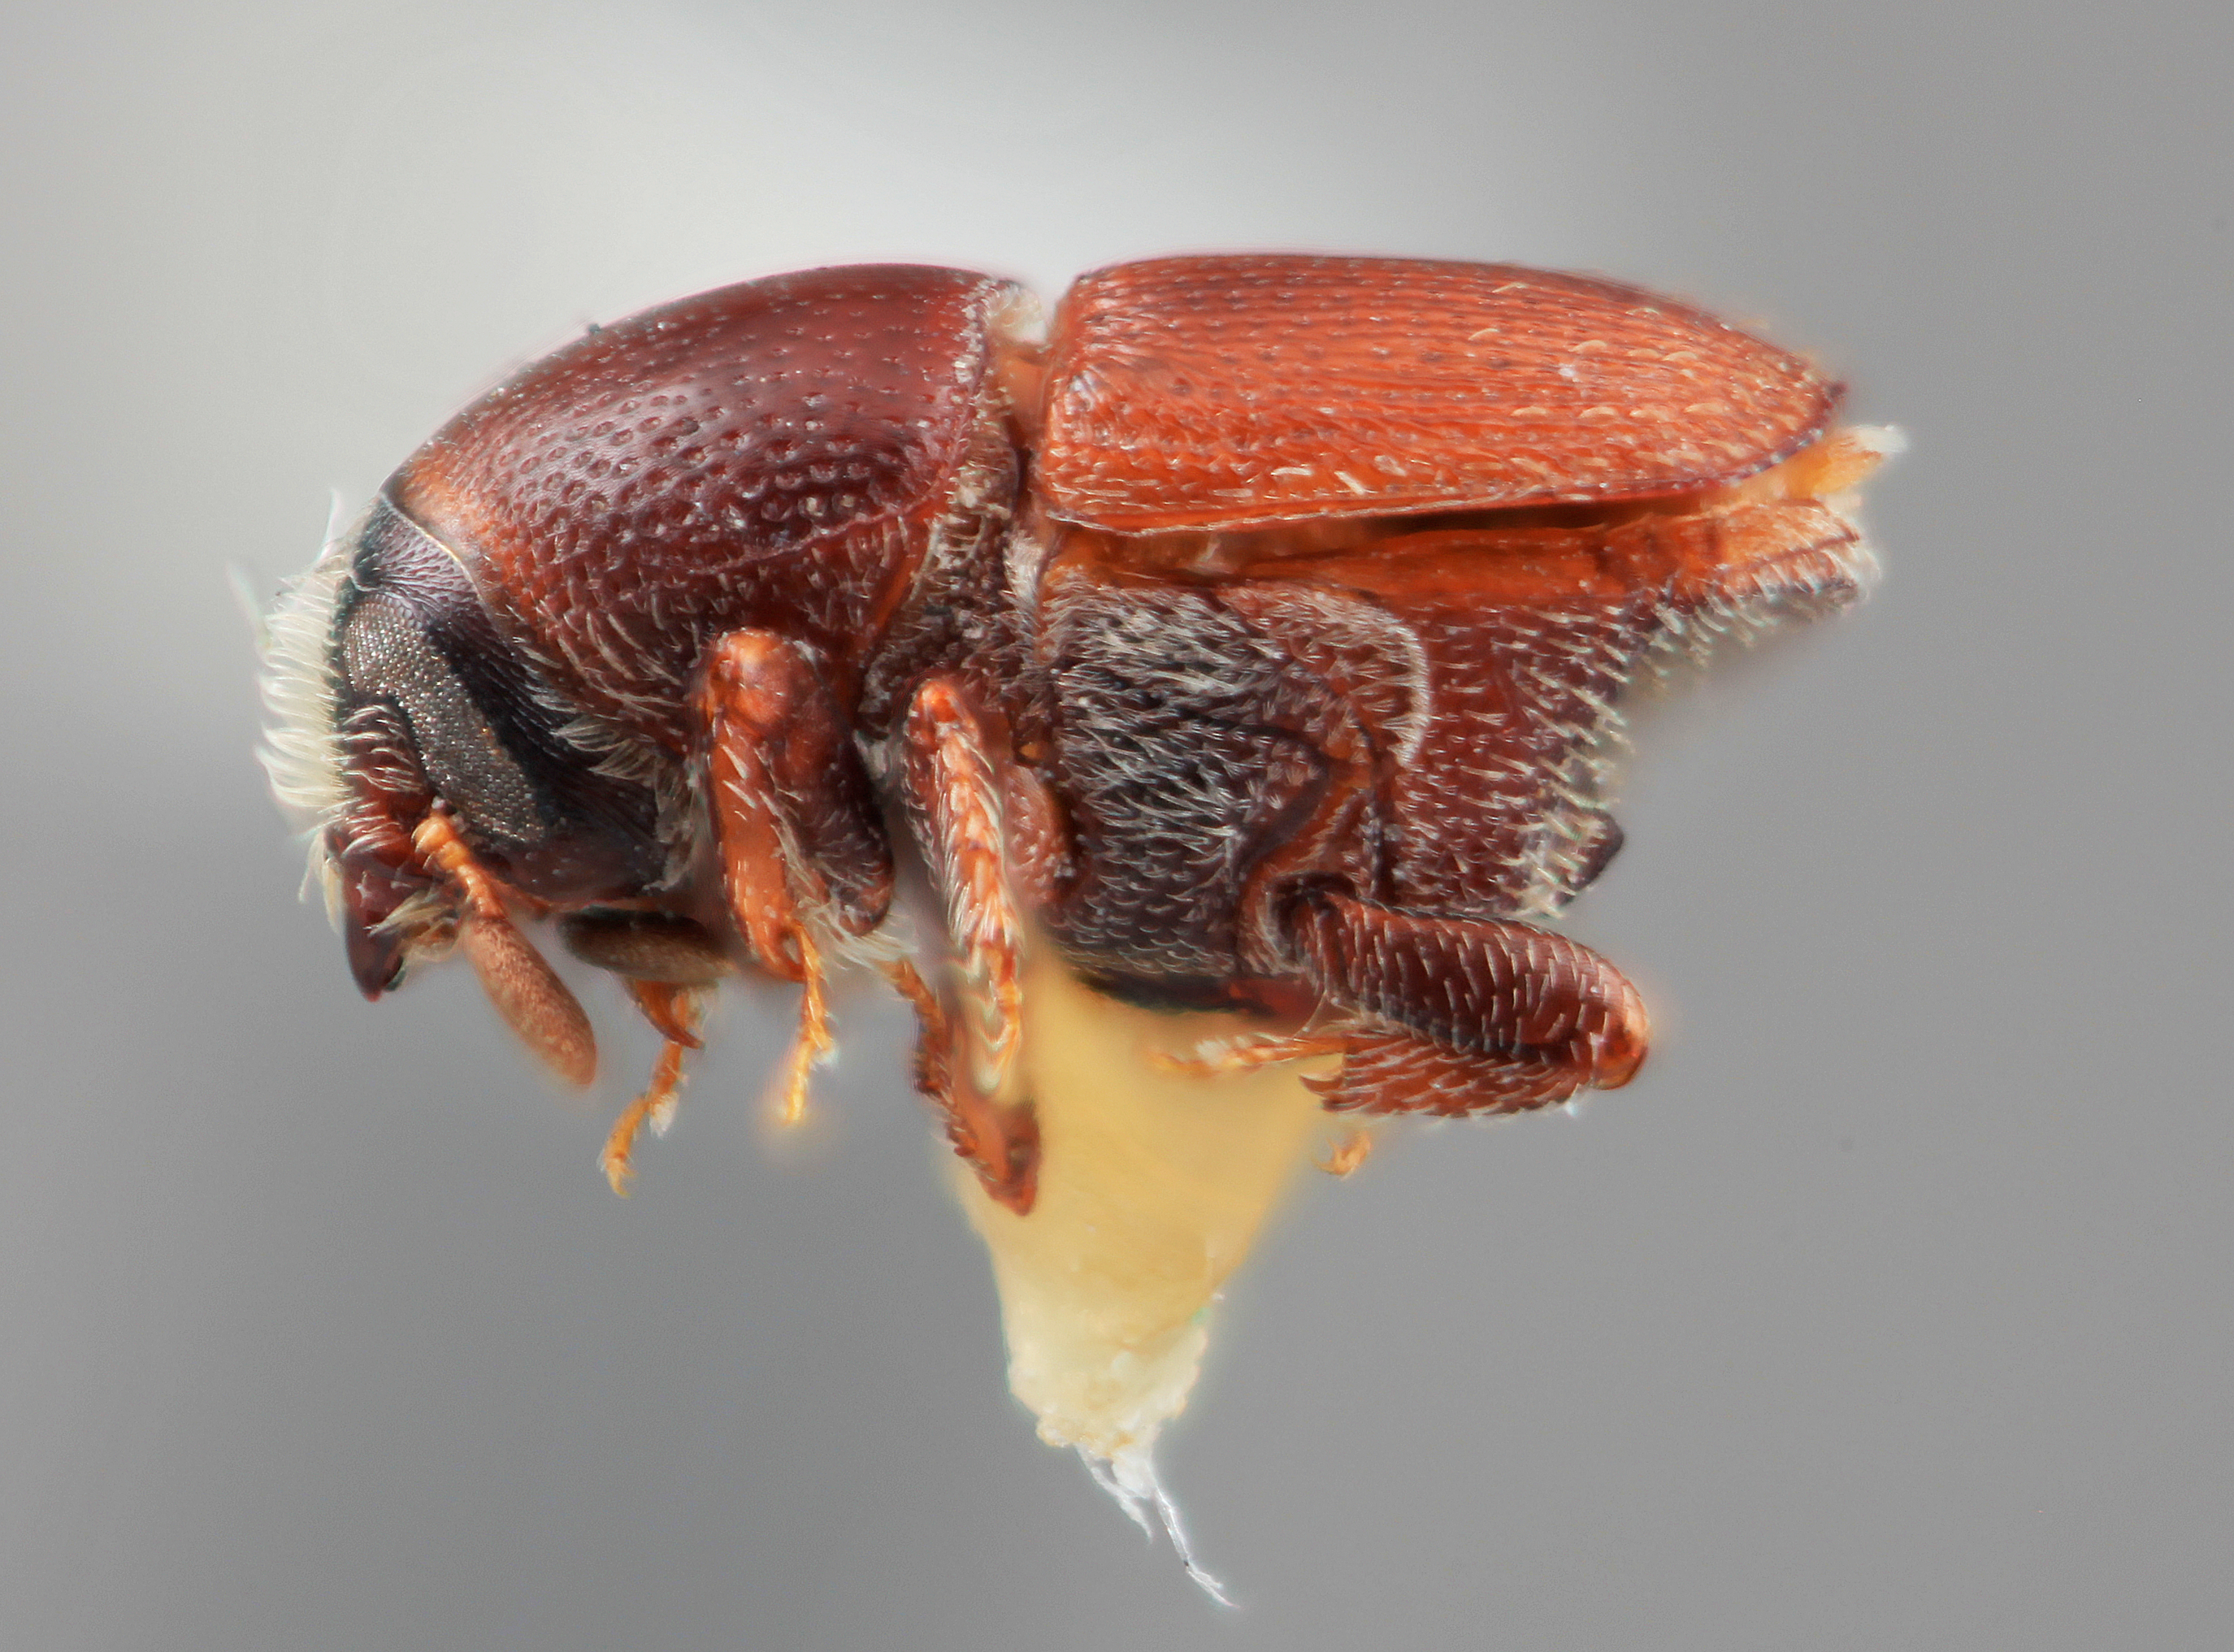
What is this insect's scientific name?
Scolytus cristatus
